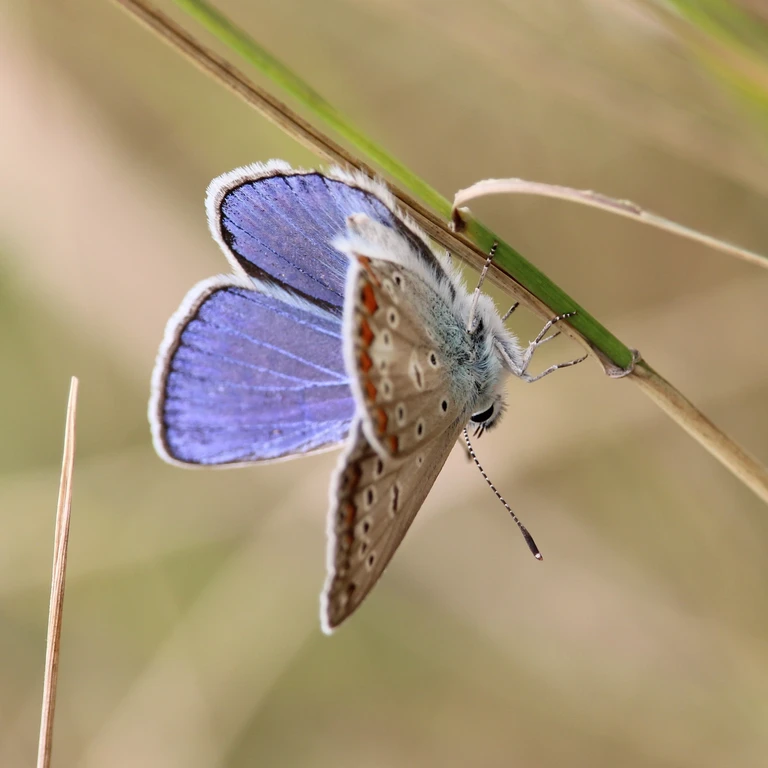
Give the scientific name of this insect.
Polyommatus icarus
